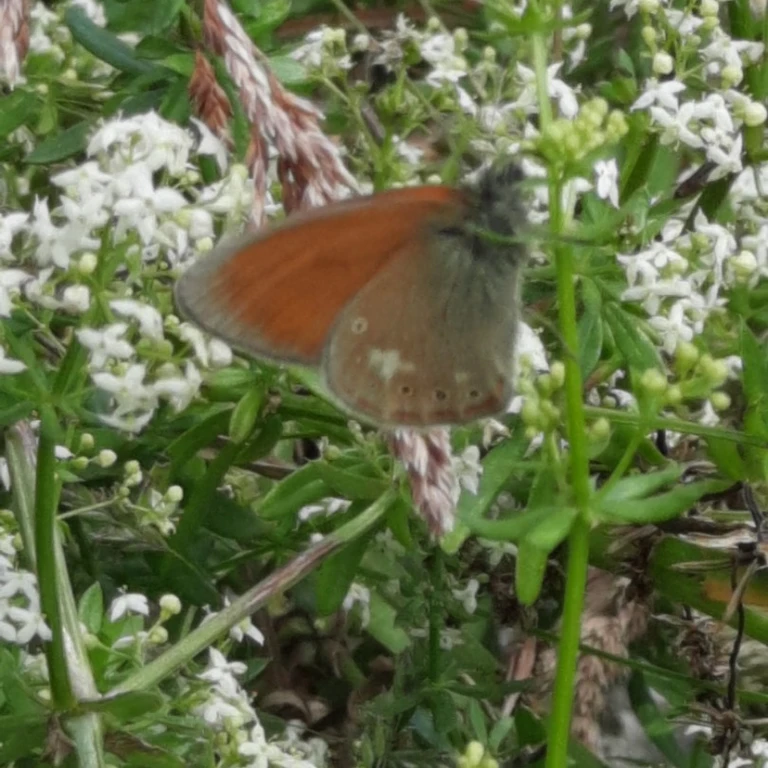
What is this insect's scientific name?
Coenonympha glycerion (also Coenonympha iphis)
